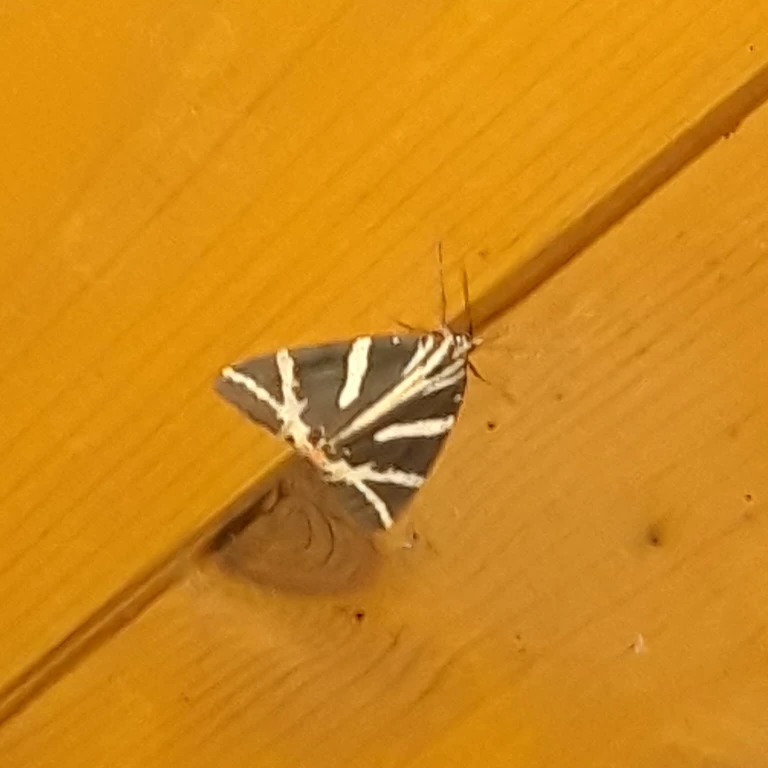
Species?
Euplagia quadripunctaria
